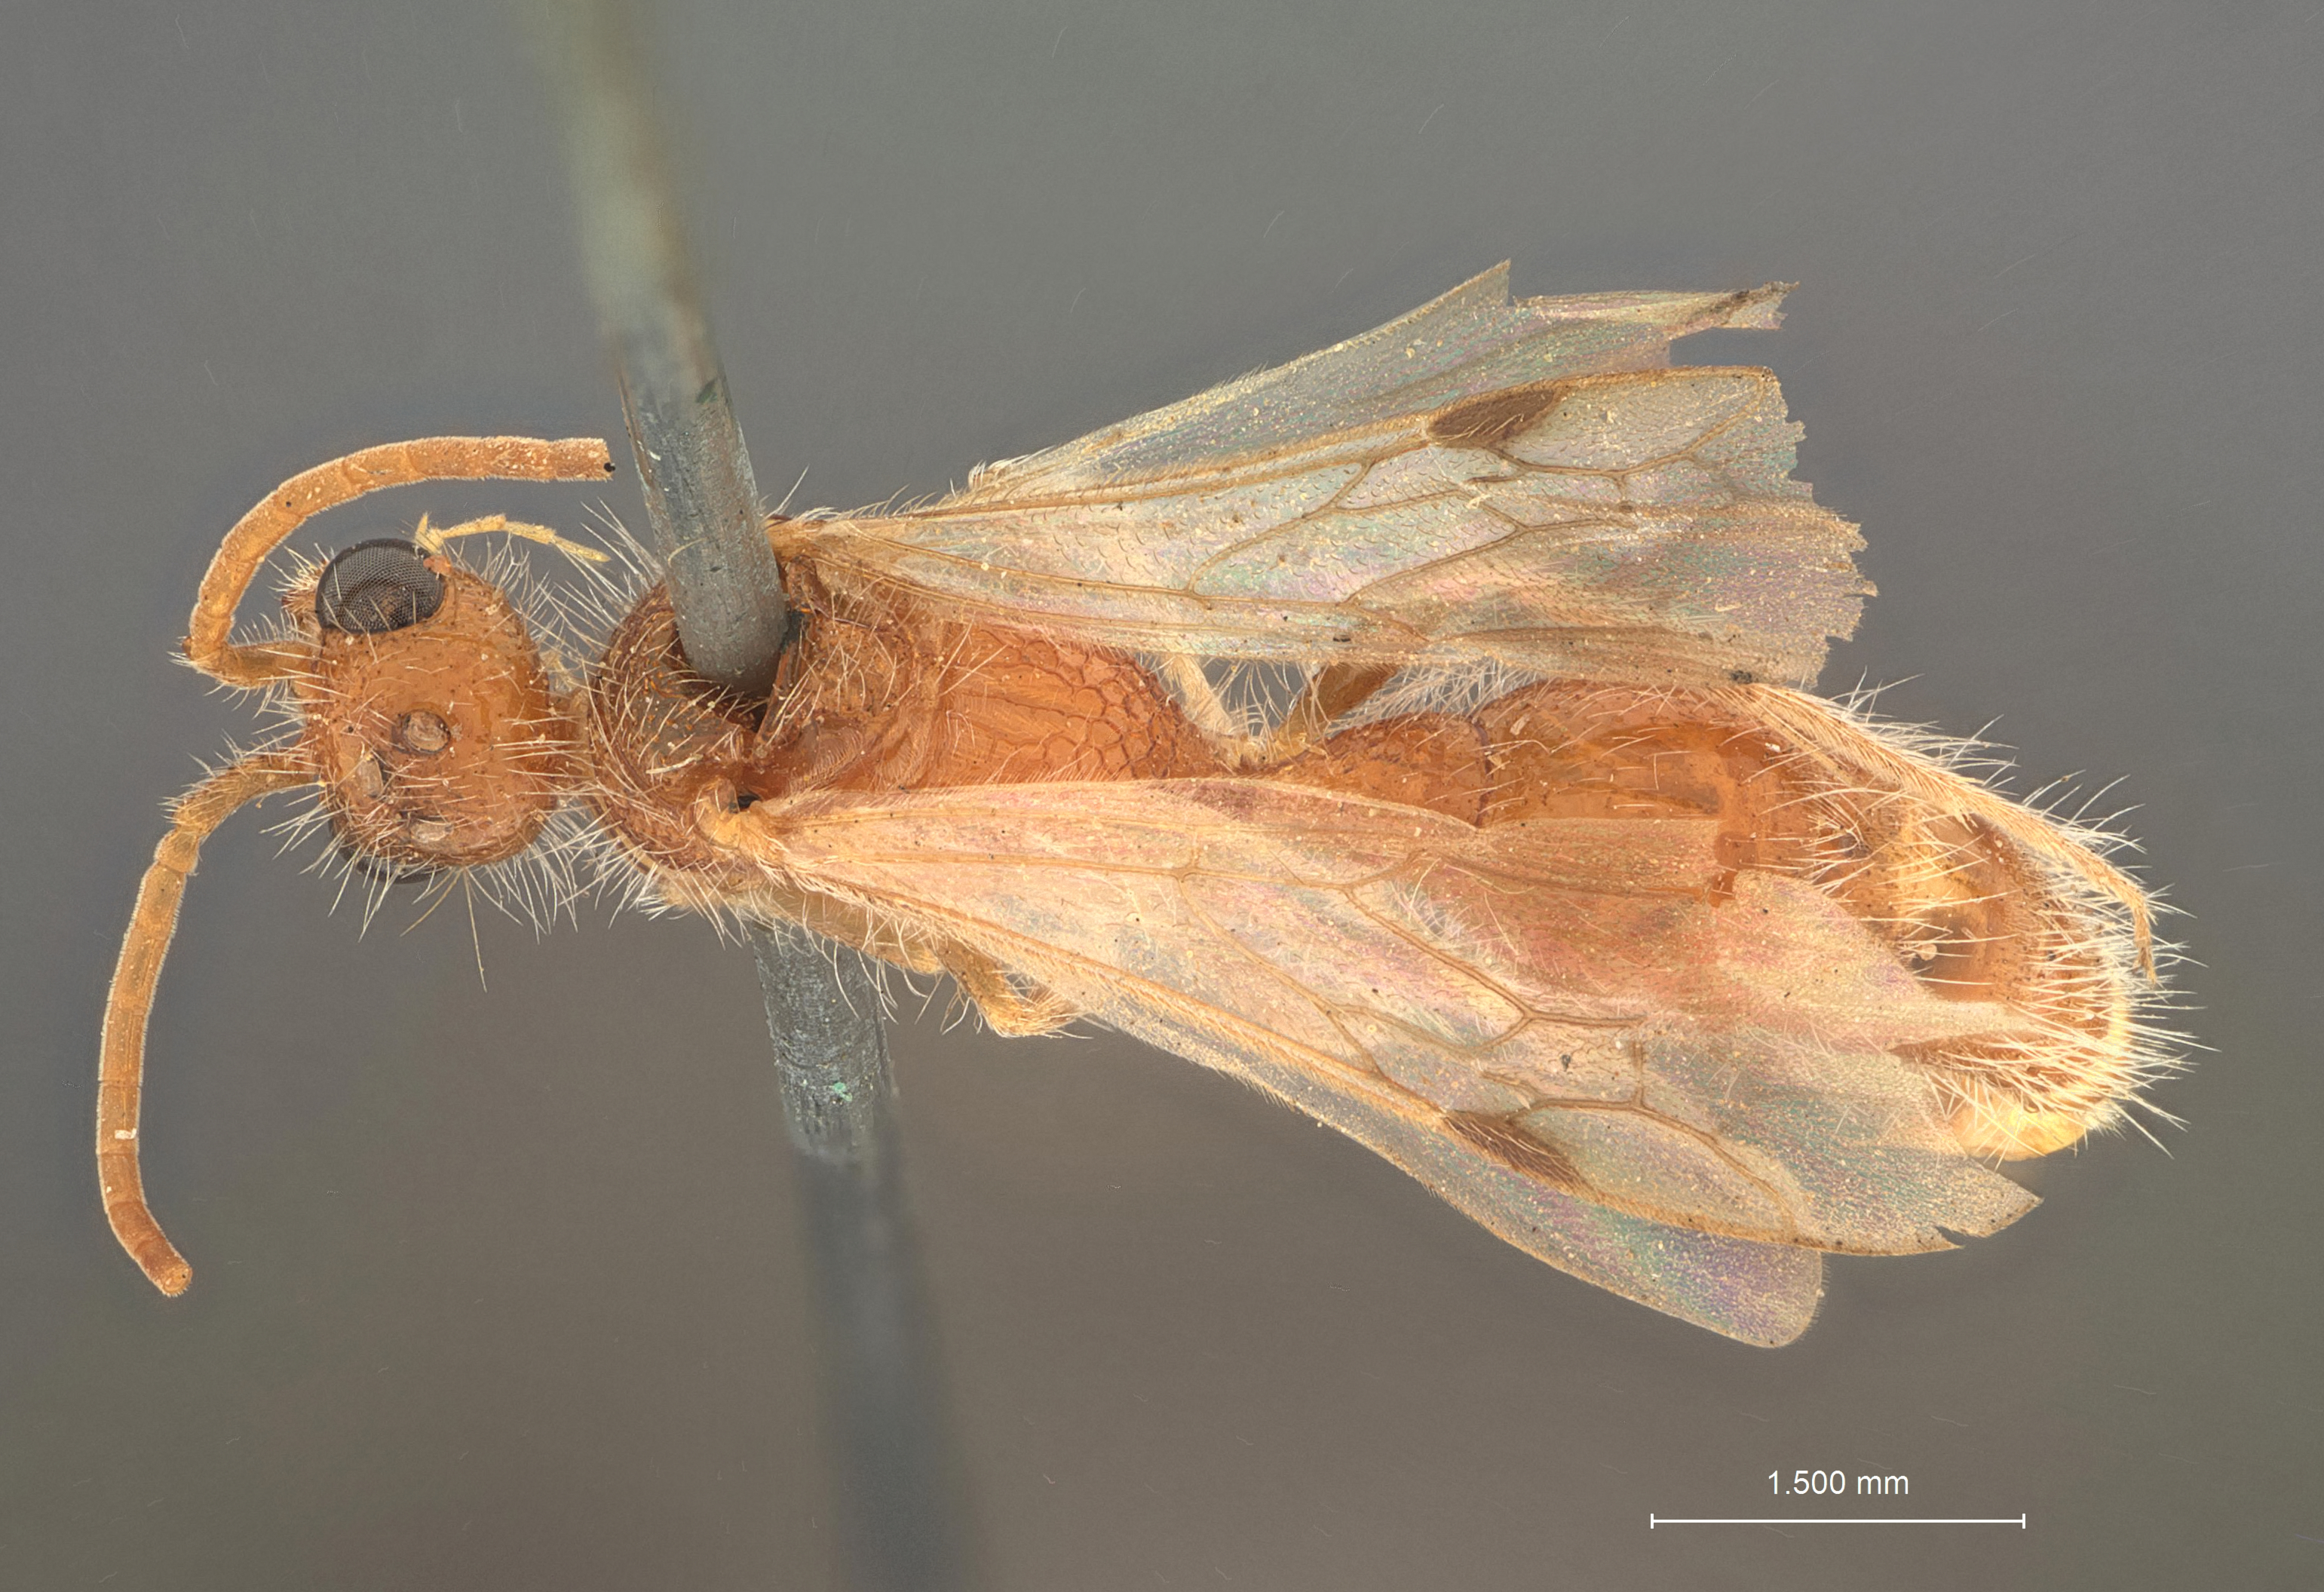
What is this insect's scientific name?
Mutilla hebes
